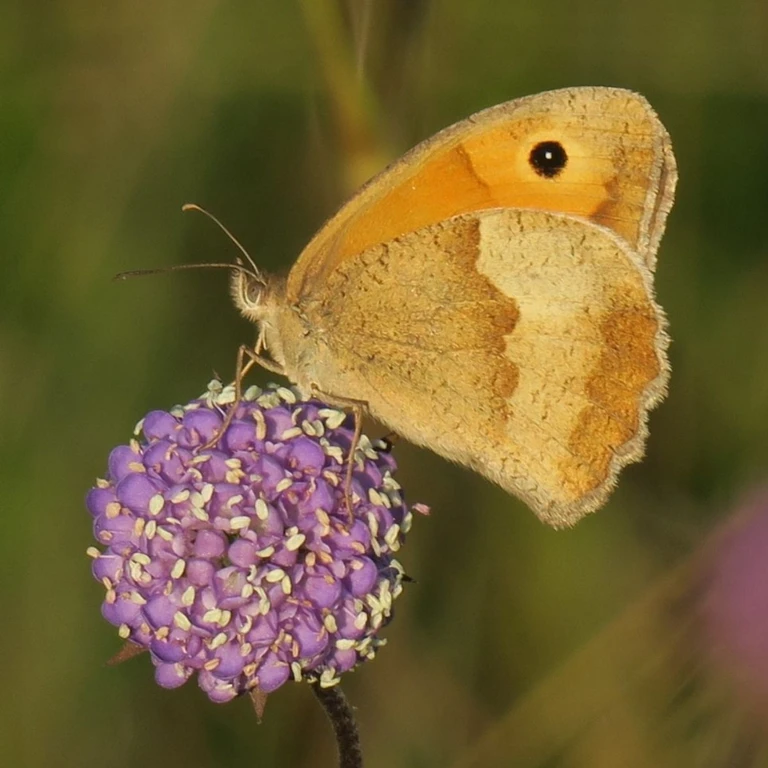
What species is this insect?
Maniola jurtina
